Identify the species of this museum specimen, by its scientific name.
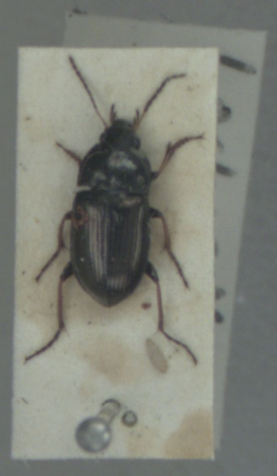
Amara plebeja
